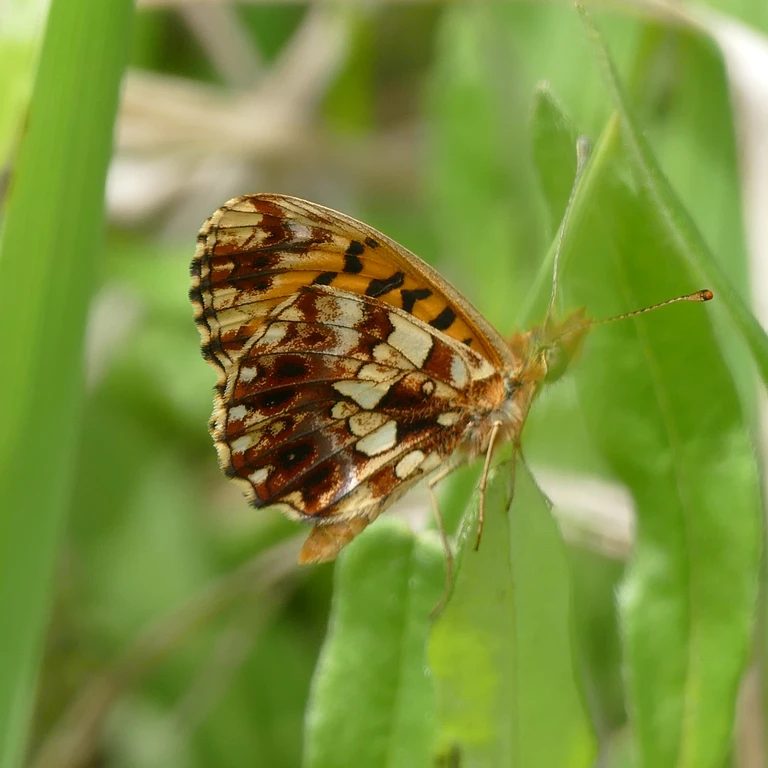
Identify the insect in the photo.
Boloria dia
